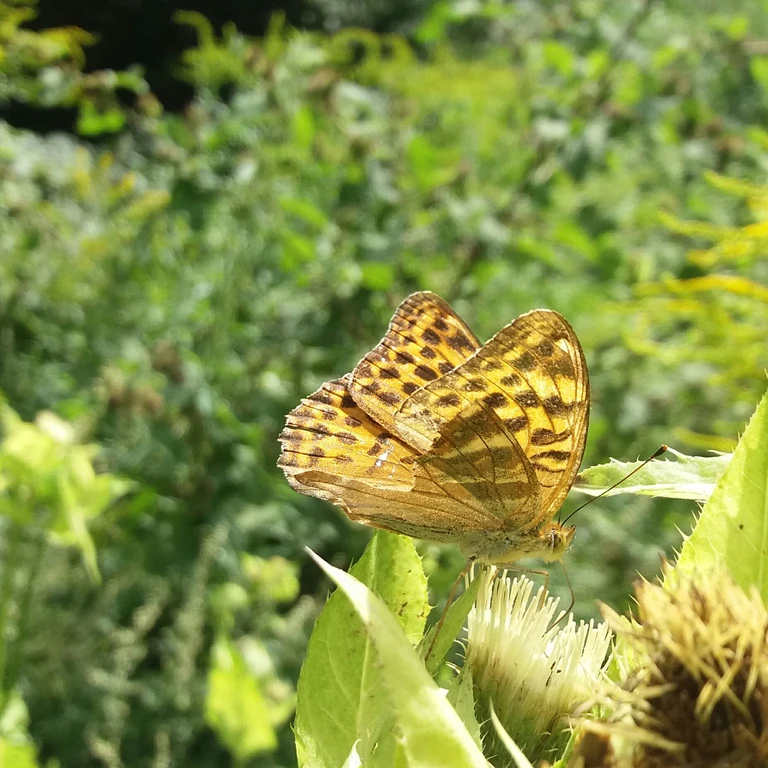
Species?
Argynnis paphia
